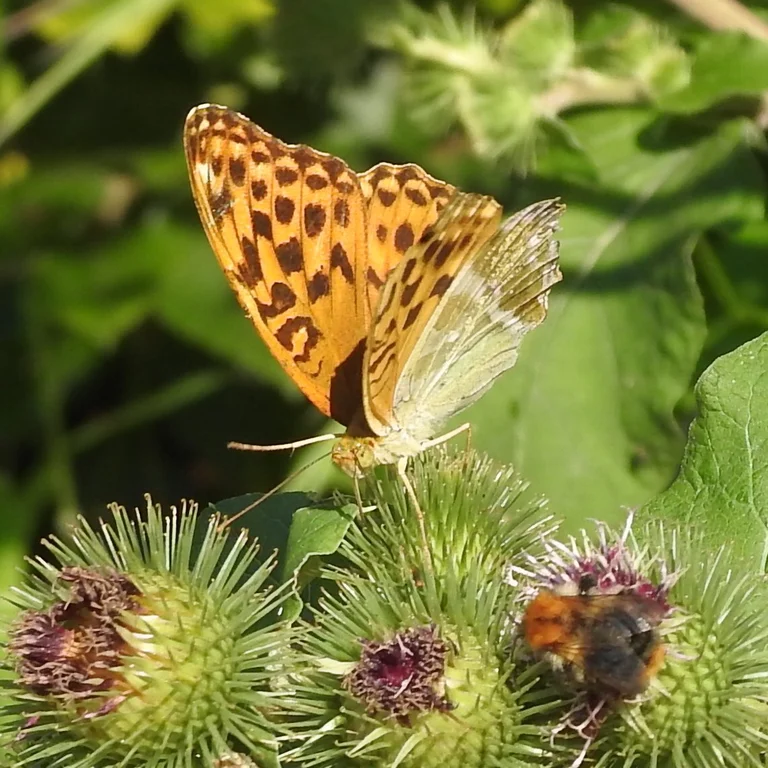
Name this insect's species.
Argynnis paphia
